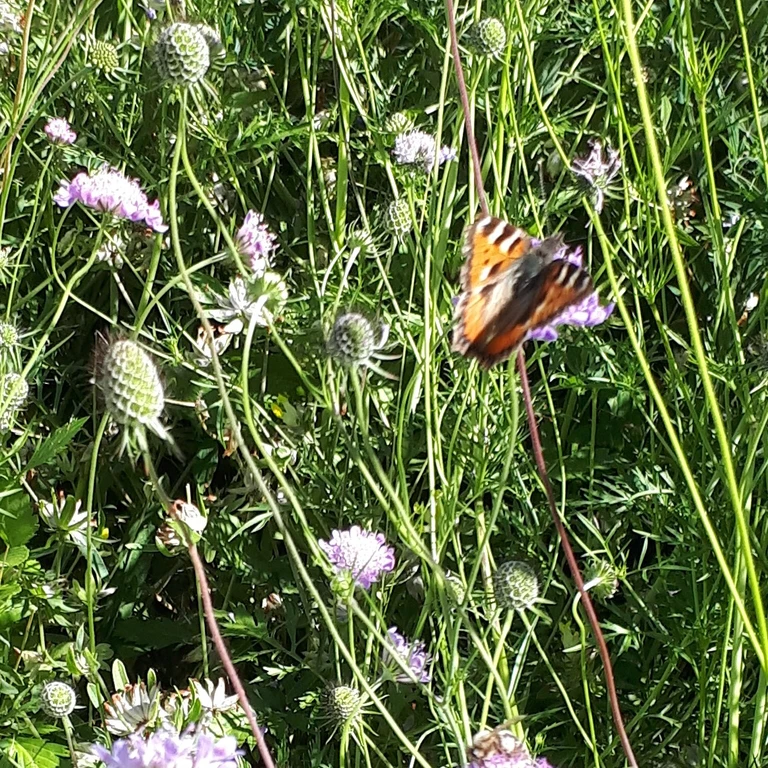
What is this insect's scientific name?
Aglais urticae
